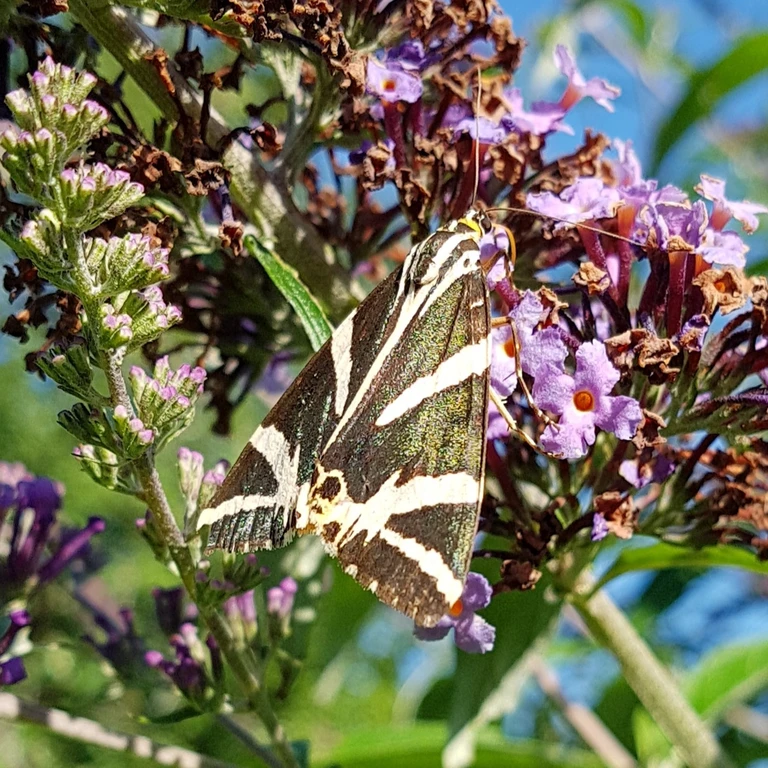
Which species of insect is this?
Euplagia quadripunctaria
